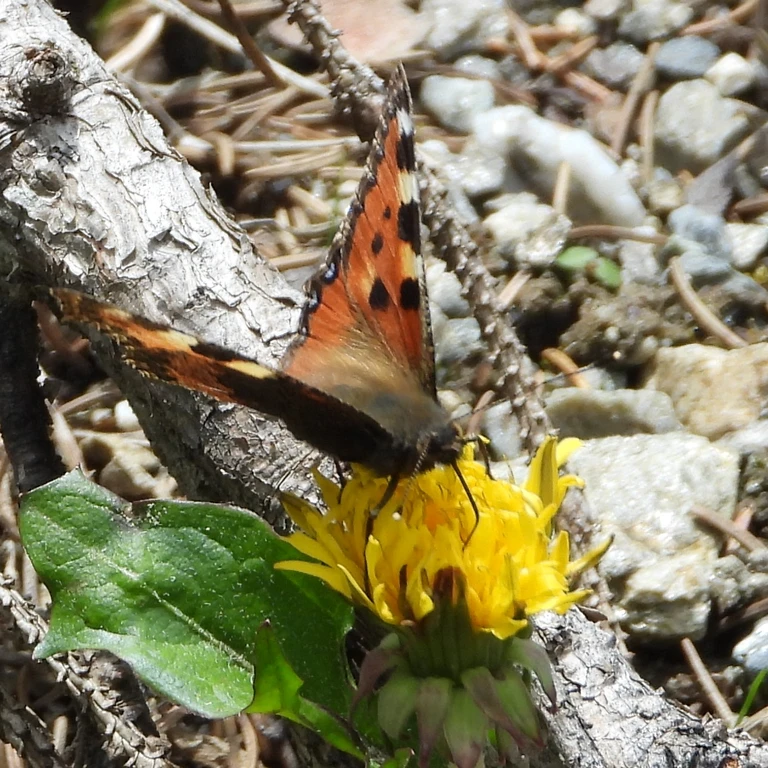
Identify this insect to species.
Aglais urticae
